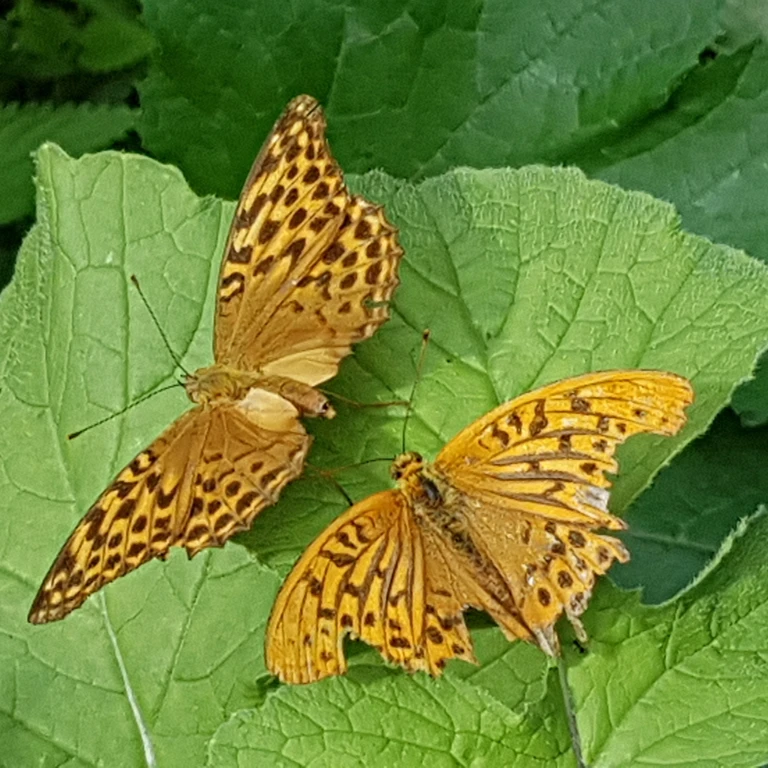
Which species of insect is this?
Argynnis paphia
